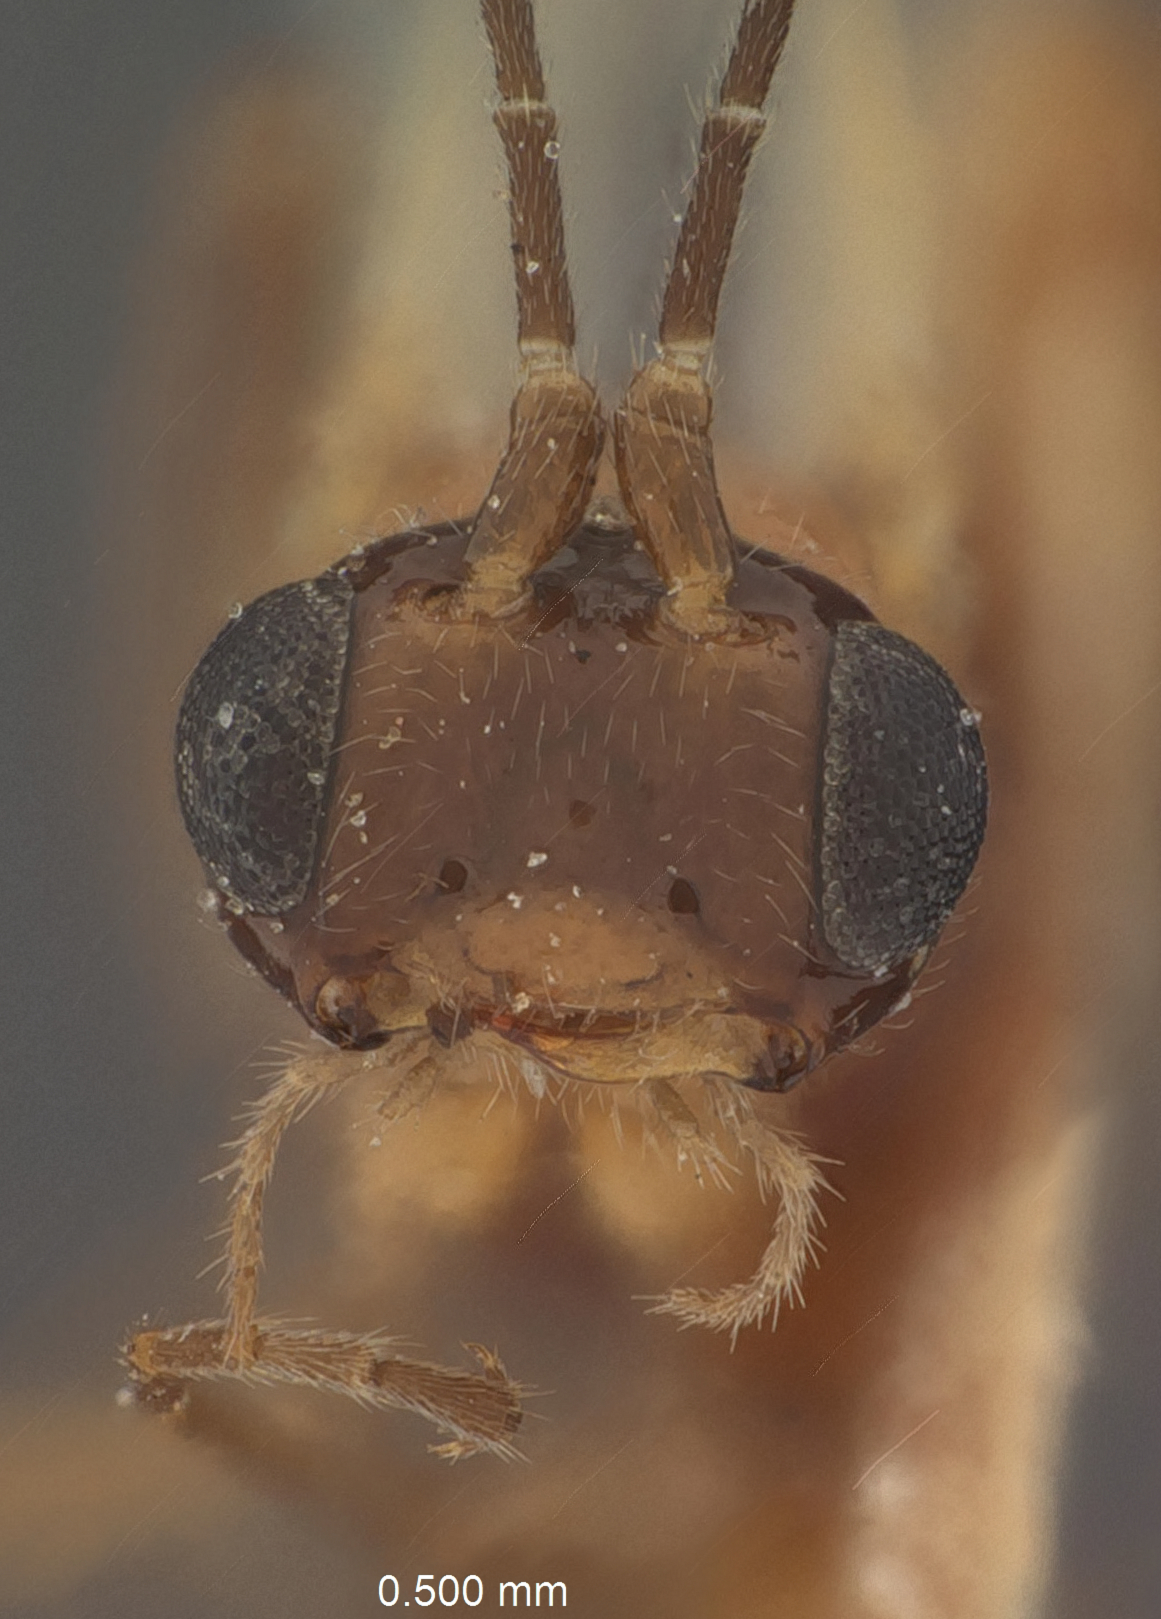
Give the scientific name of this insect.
Macrocentrus incompletus
